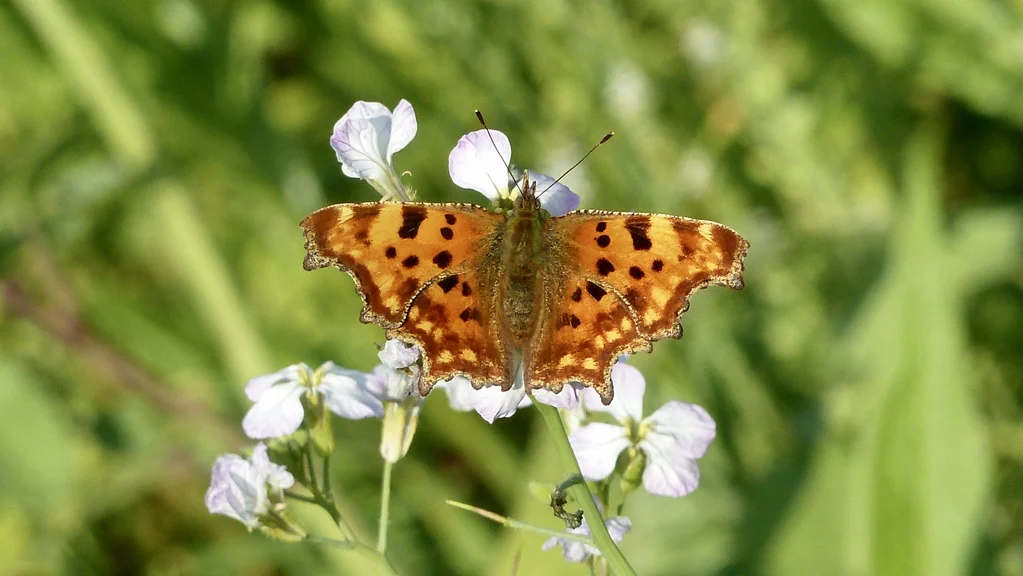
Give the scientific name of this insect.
Polygonia c-album
